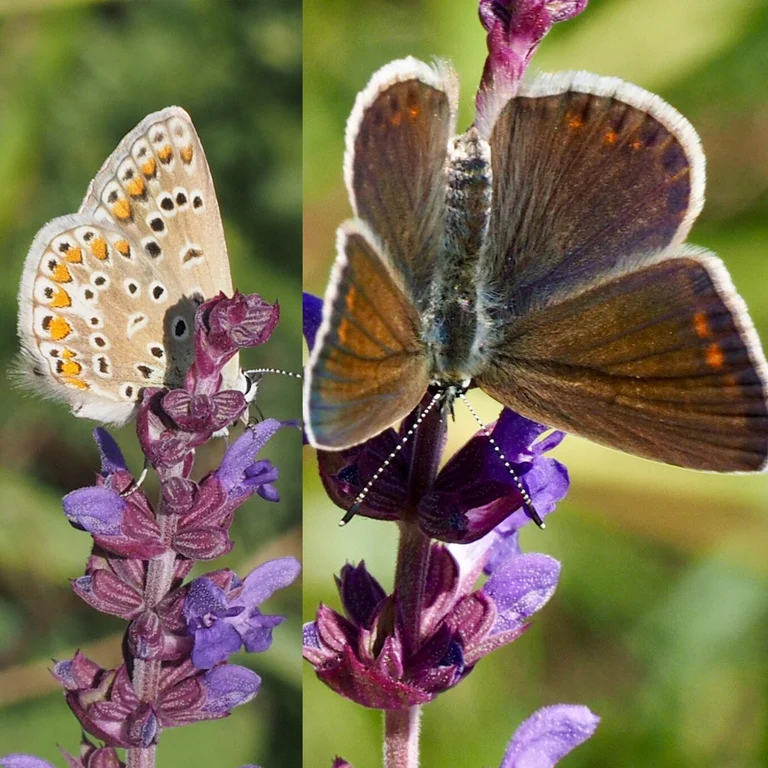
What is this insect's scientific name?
Polyommatus icarus
